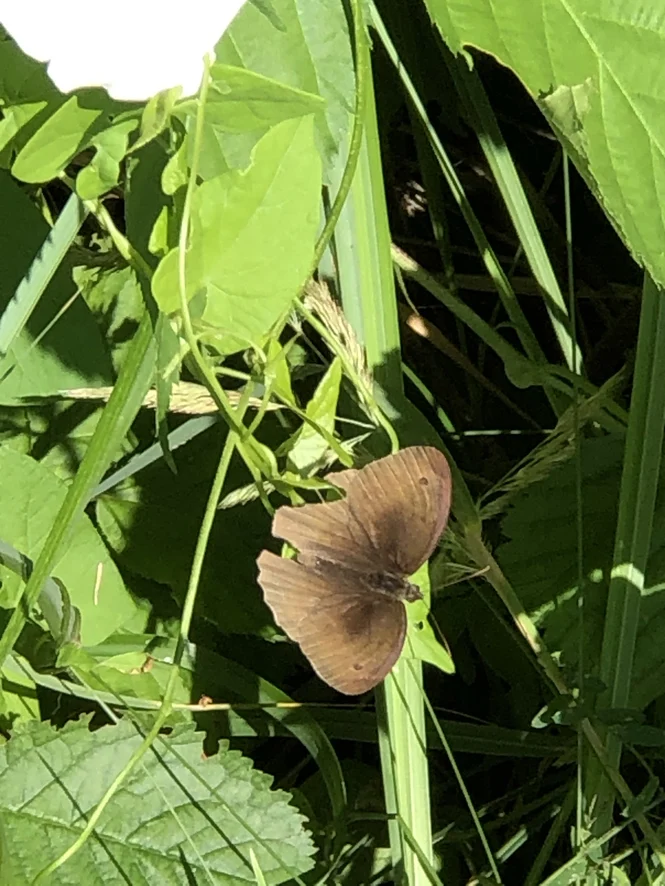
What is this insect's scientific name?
Maniola jurtina
